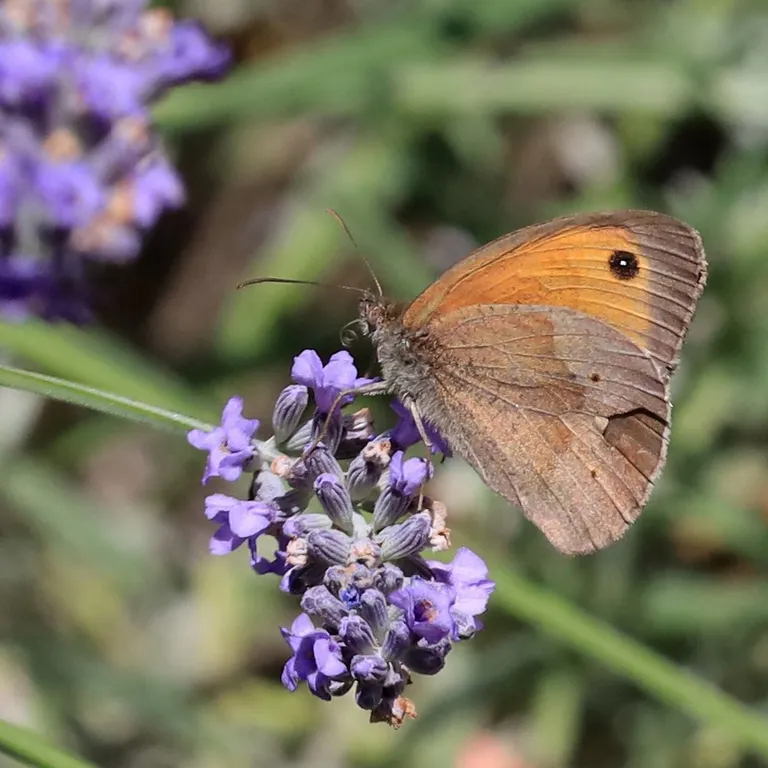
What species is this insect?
Maniola jurtina
